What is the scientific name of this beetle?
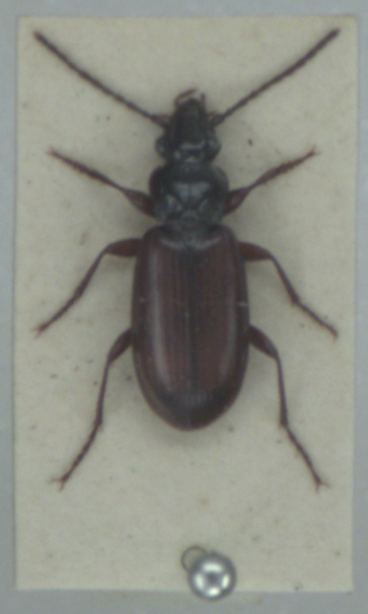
Patrobus septentrionis
